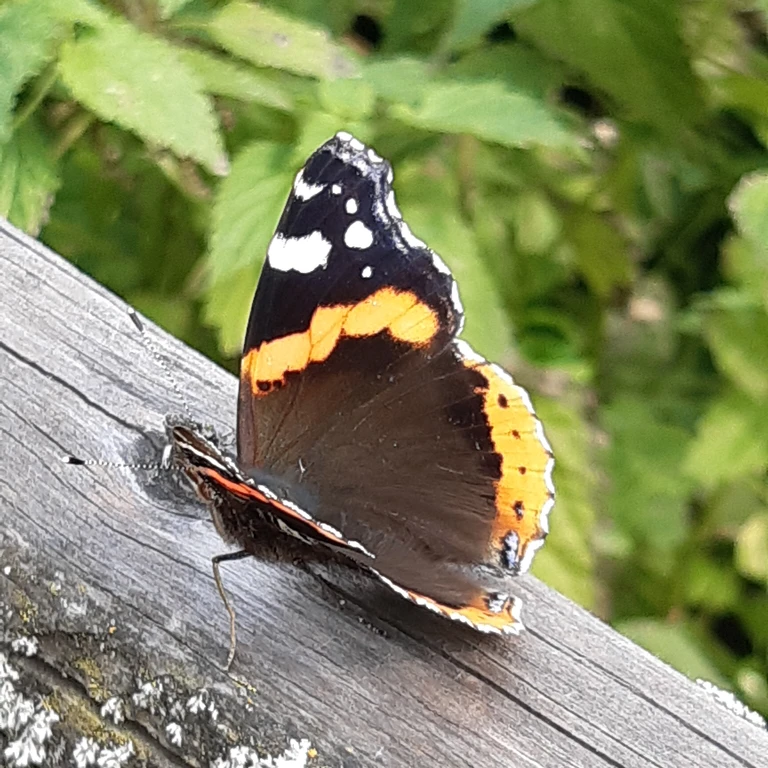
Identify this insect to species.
Vanessa atalanta
